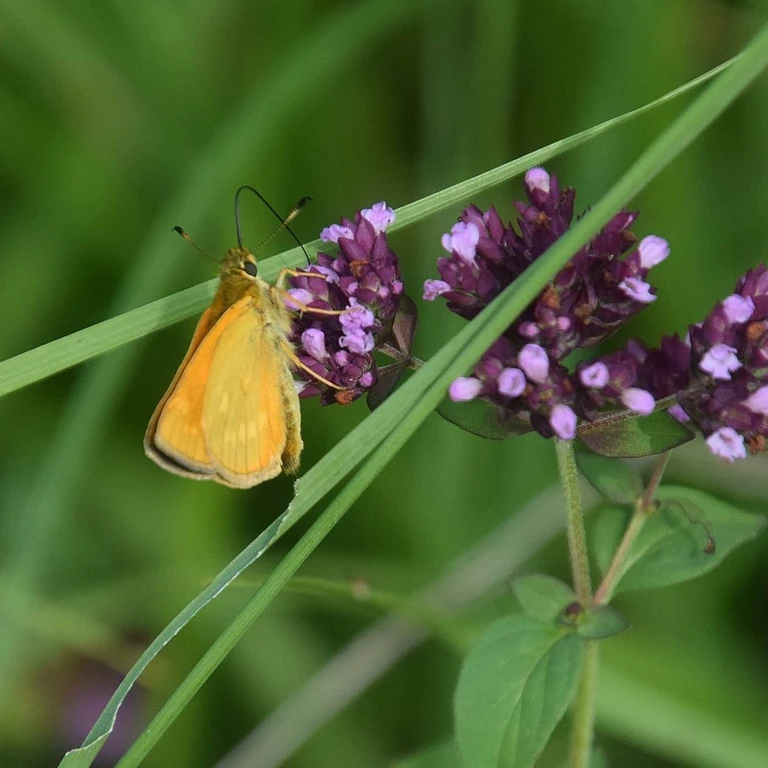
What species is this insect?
Ochlodes sylvanus (also Ochlodes venata)
